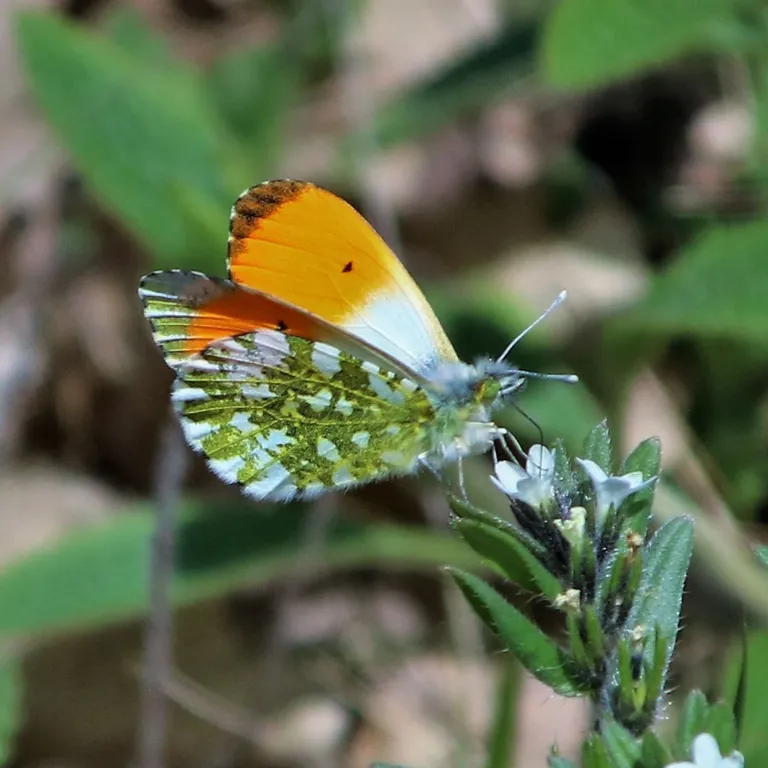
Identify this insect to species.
Anthocharis cardamines
